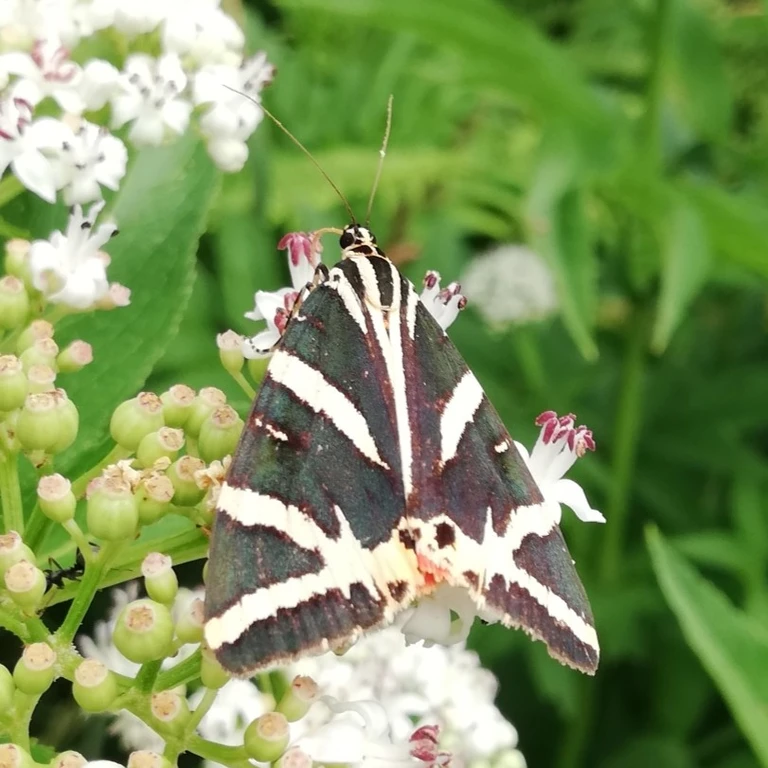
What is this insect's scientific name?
Euplagia quadripunctaria
